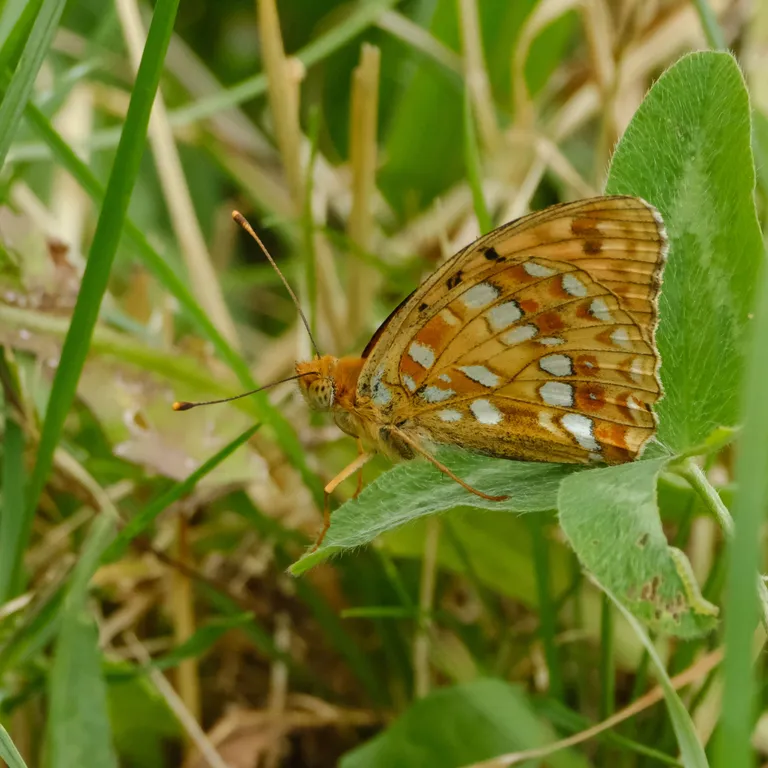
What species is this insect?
Fabriciana adippe
